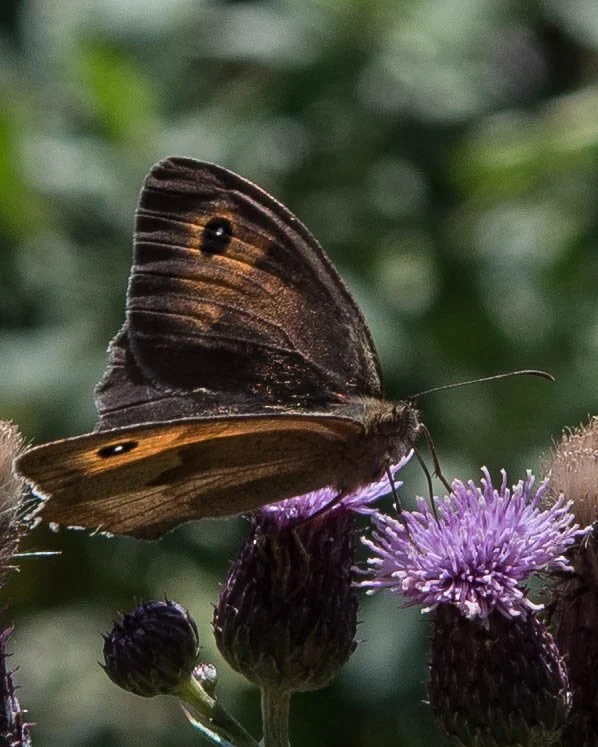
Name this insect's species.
Maniola jurtina
